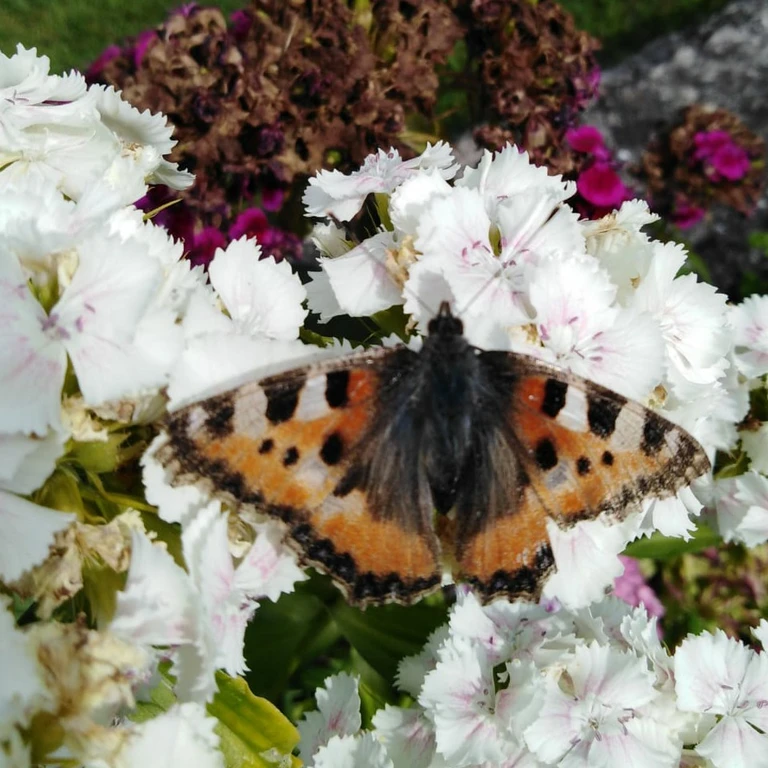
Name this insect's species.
Aglais urticae
